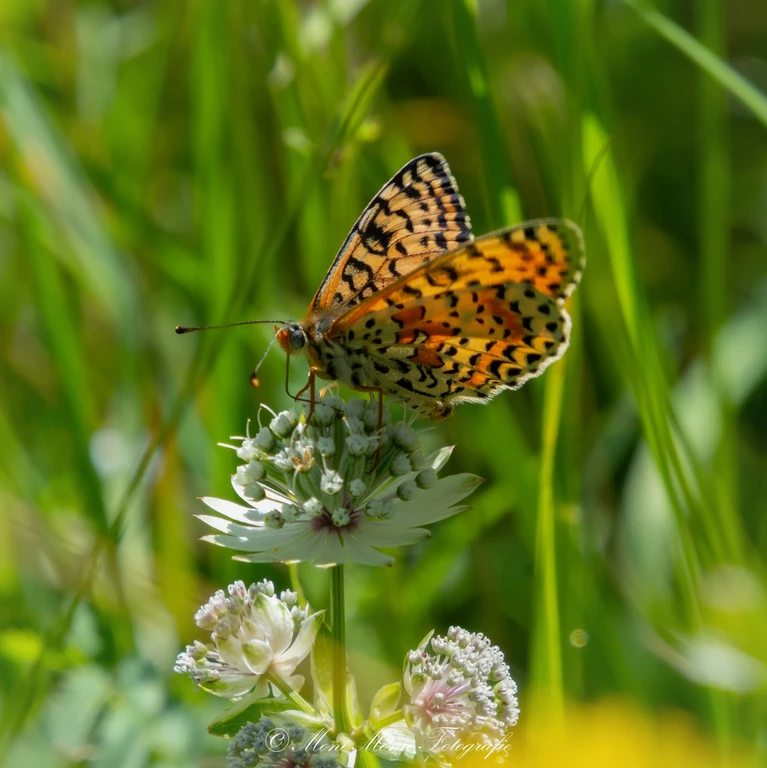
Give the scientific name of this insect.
Melitaea didyma
